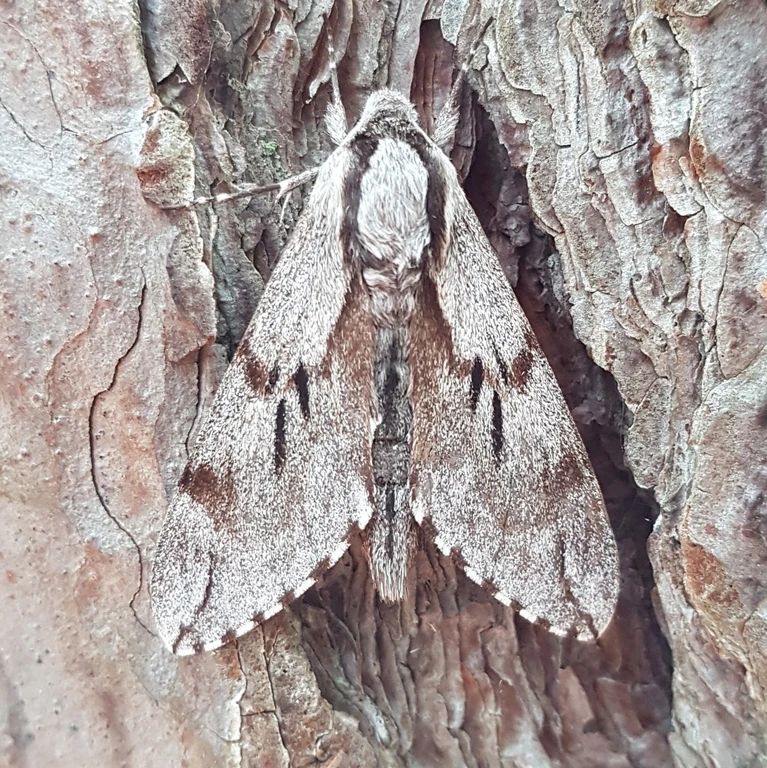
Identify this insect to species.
Sphinx pinastri
